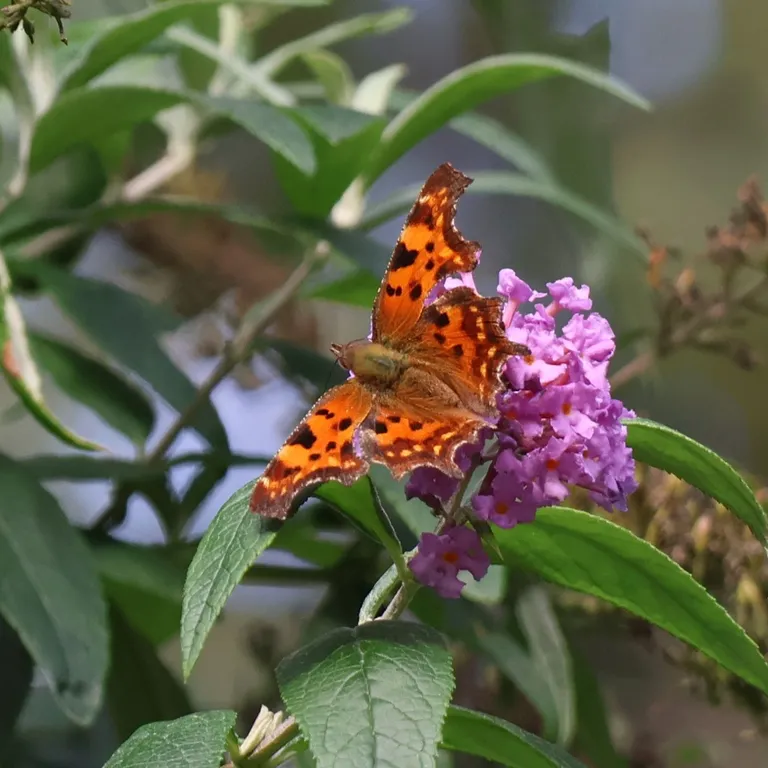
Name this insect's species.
Polygonia c-album
